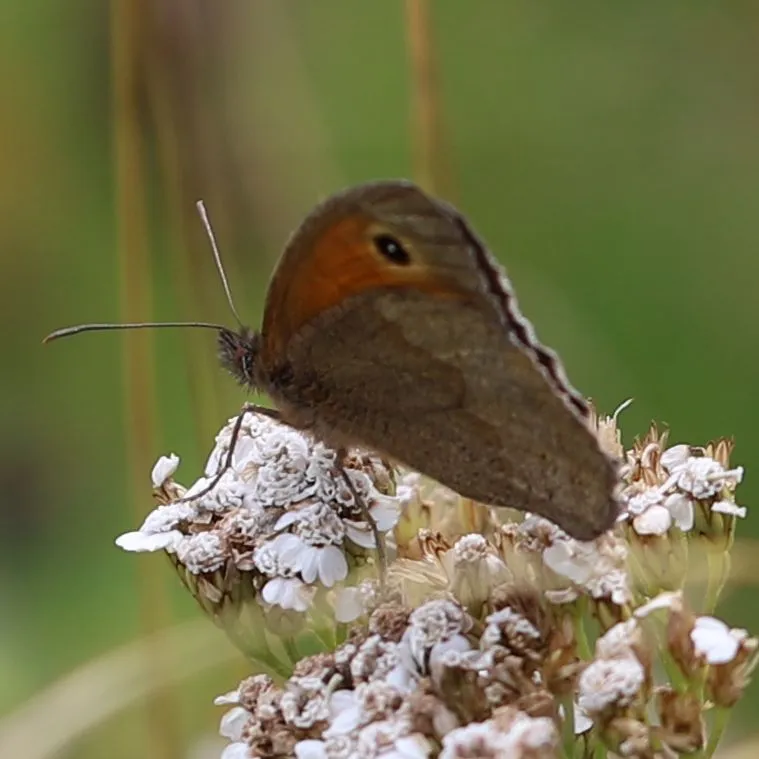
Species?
Maniola jurtina
